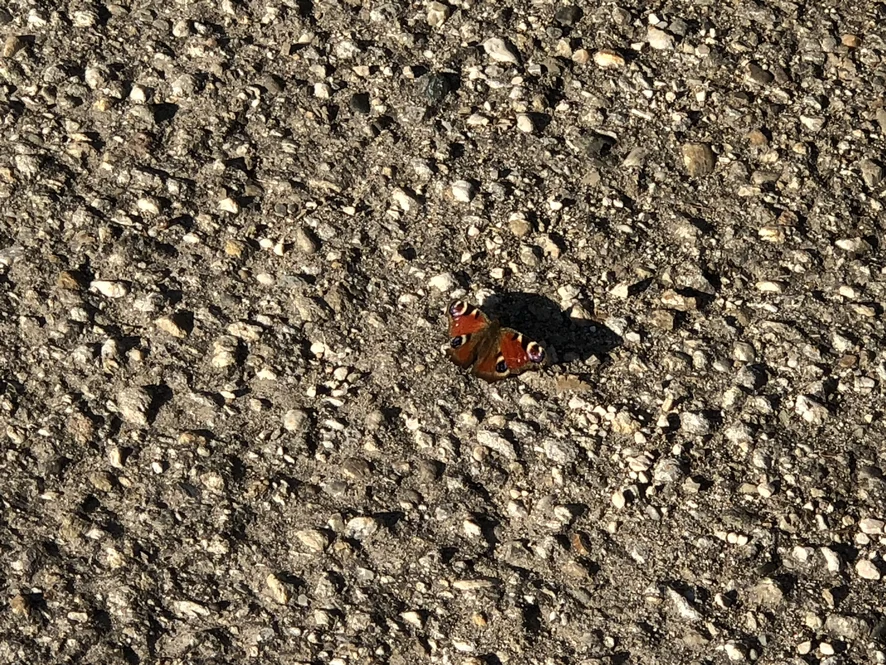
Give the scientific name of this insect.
Aglais io
